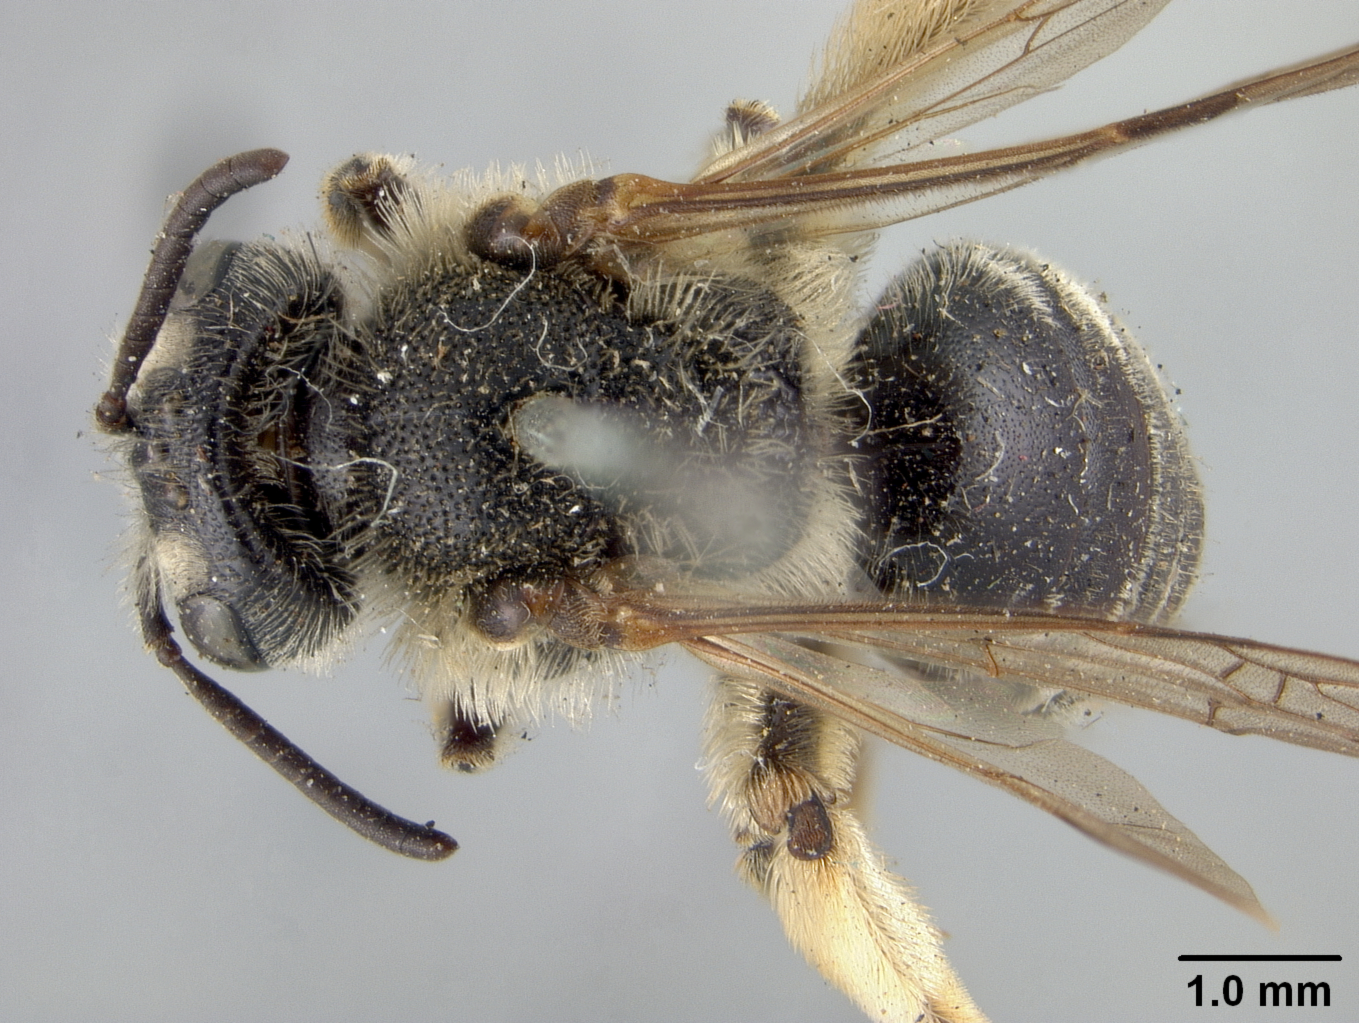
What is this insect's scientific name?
Andrena multiplicata
